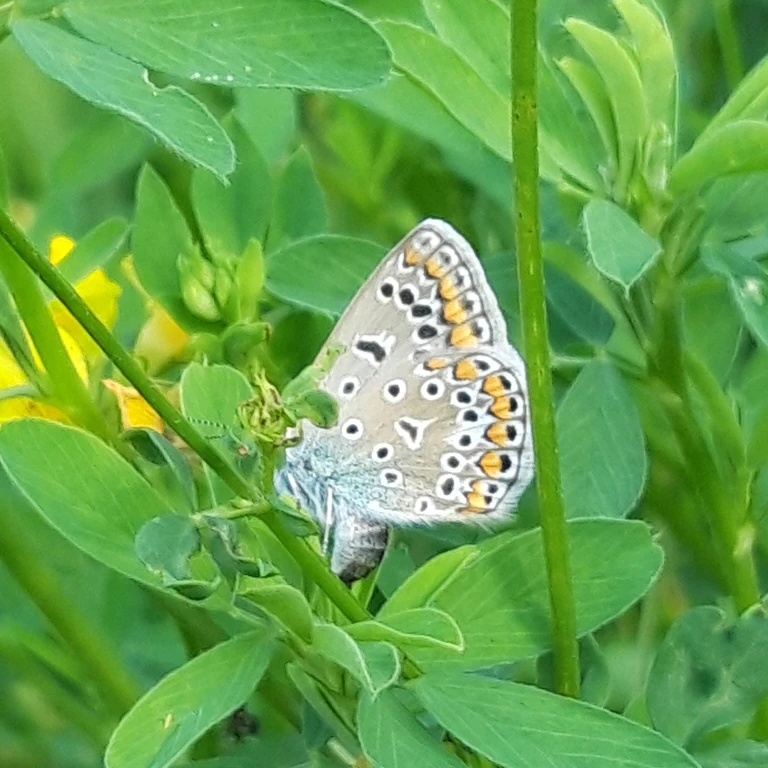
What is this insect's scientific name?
Polyommatus icarus
